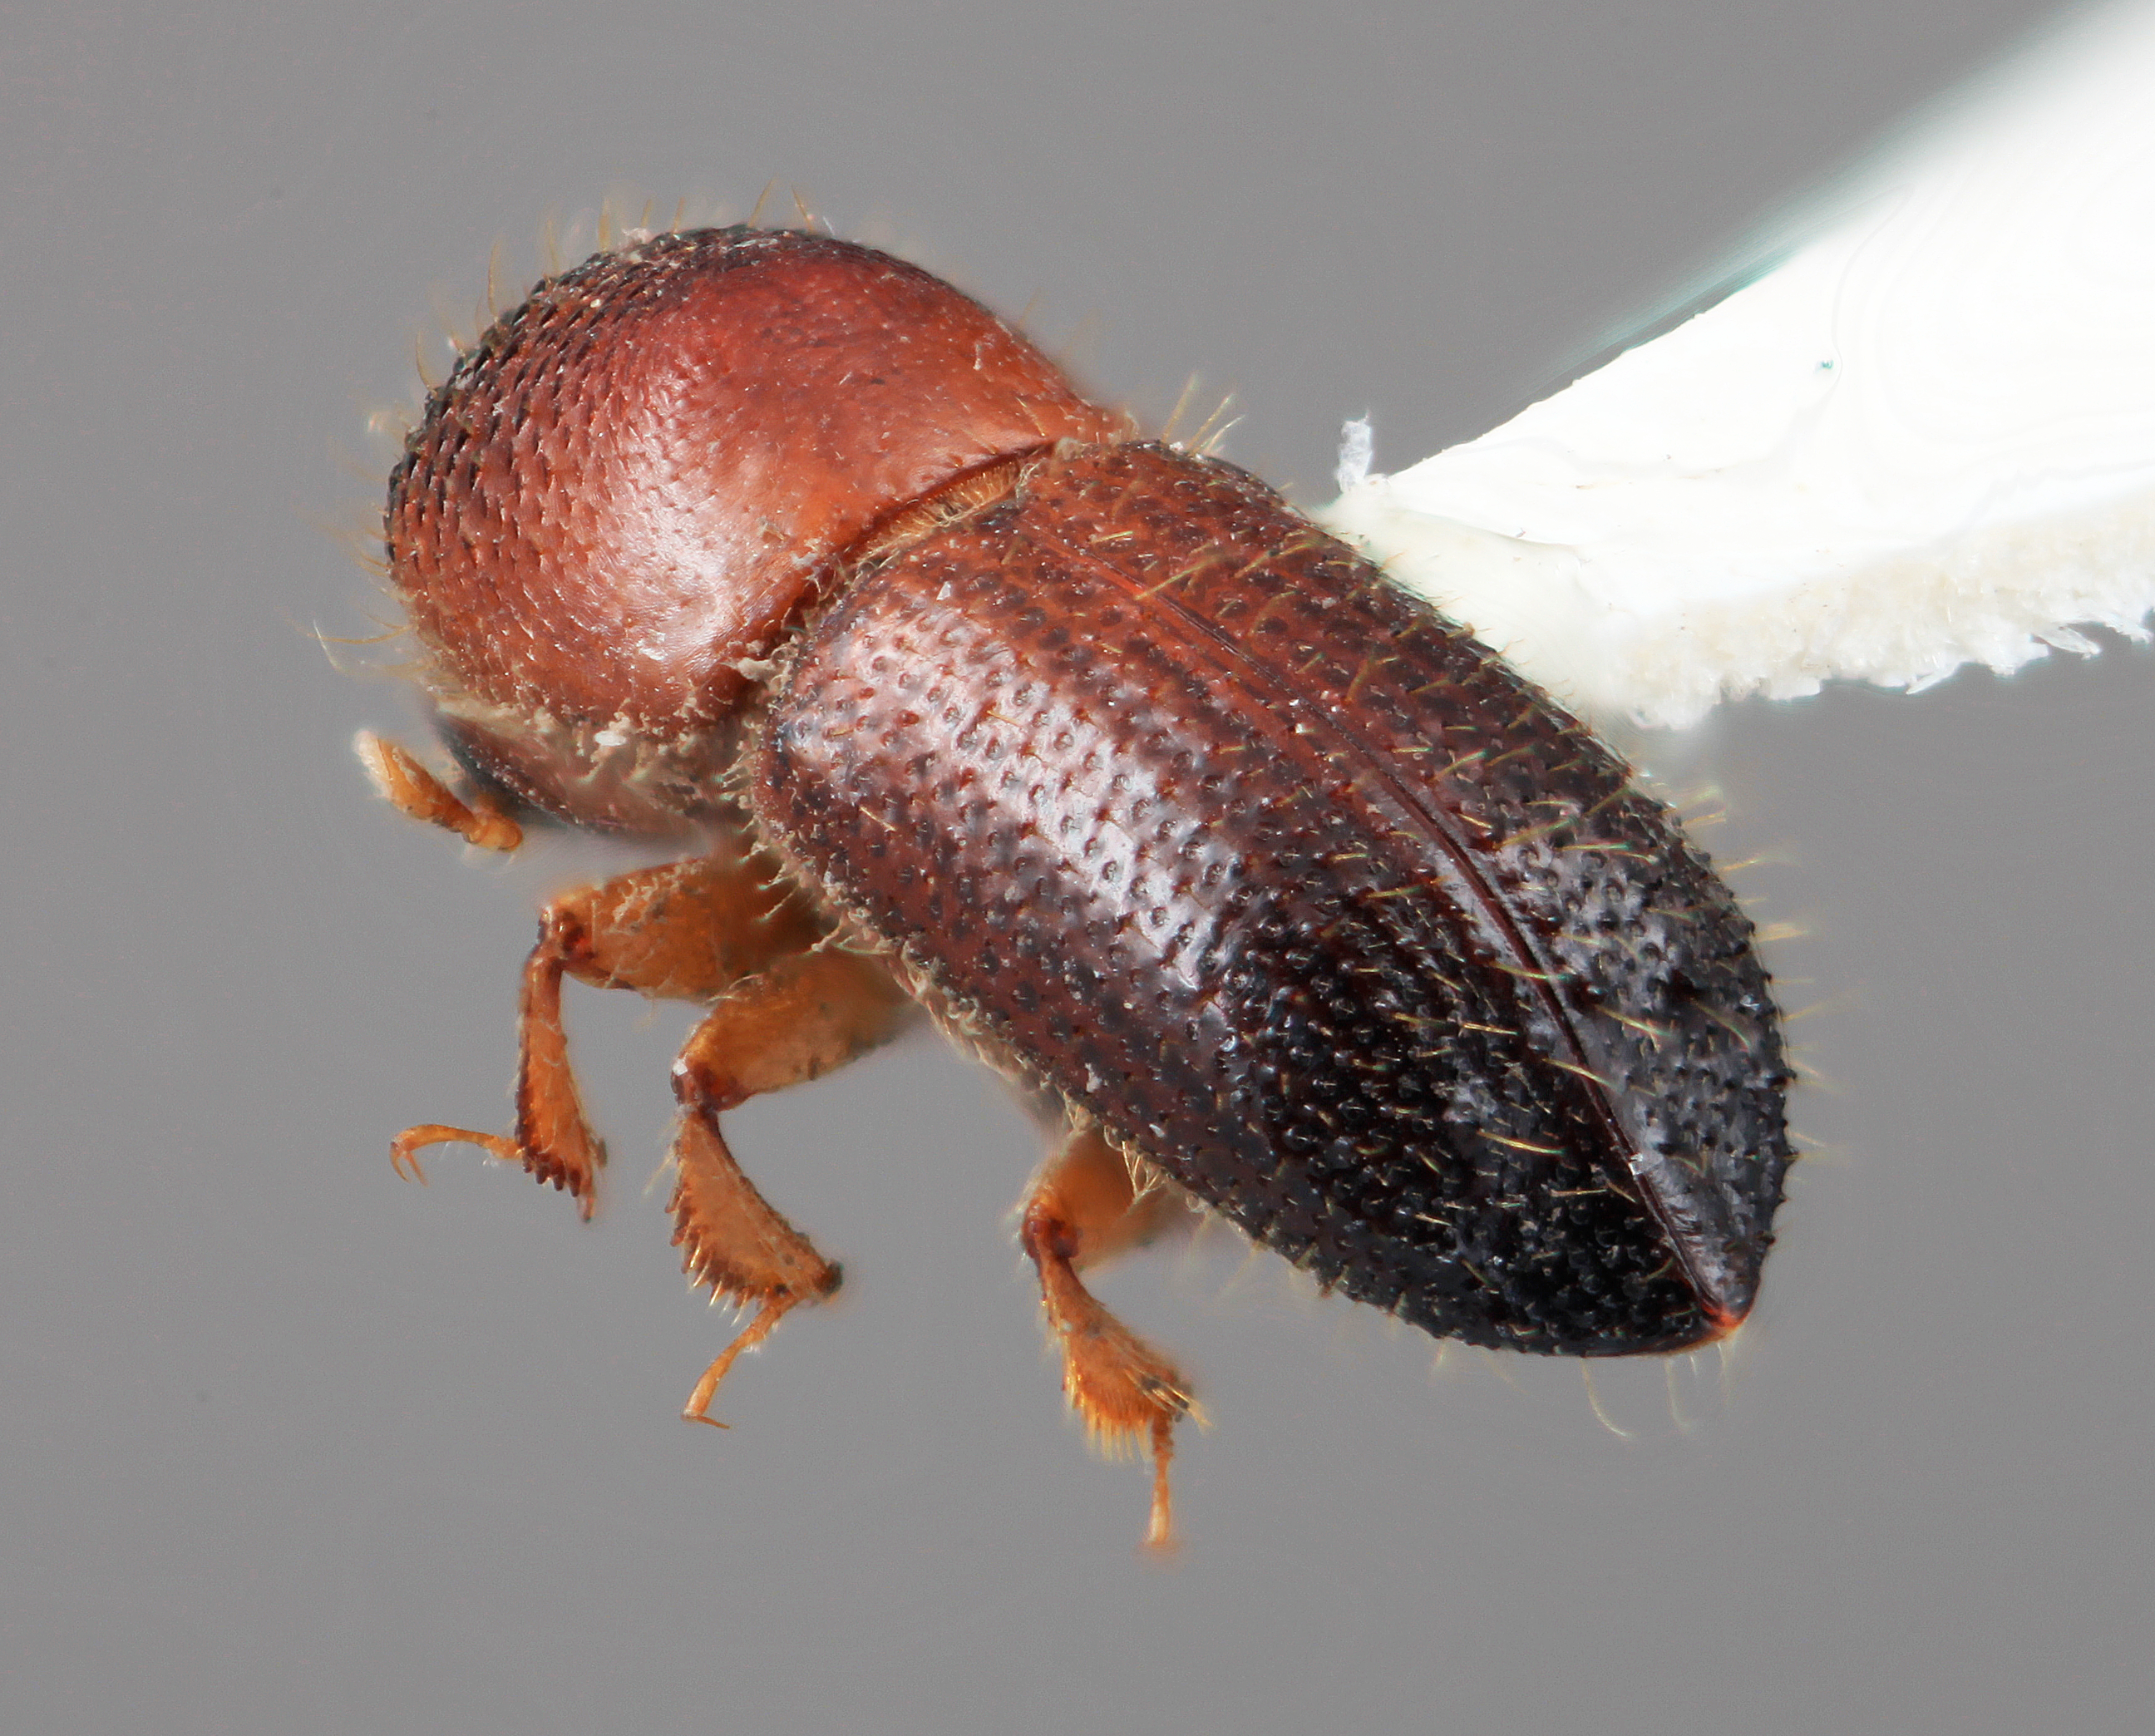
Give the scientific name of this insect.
Xyleborus pseudoacuminatus
